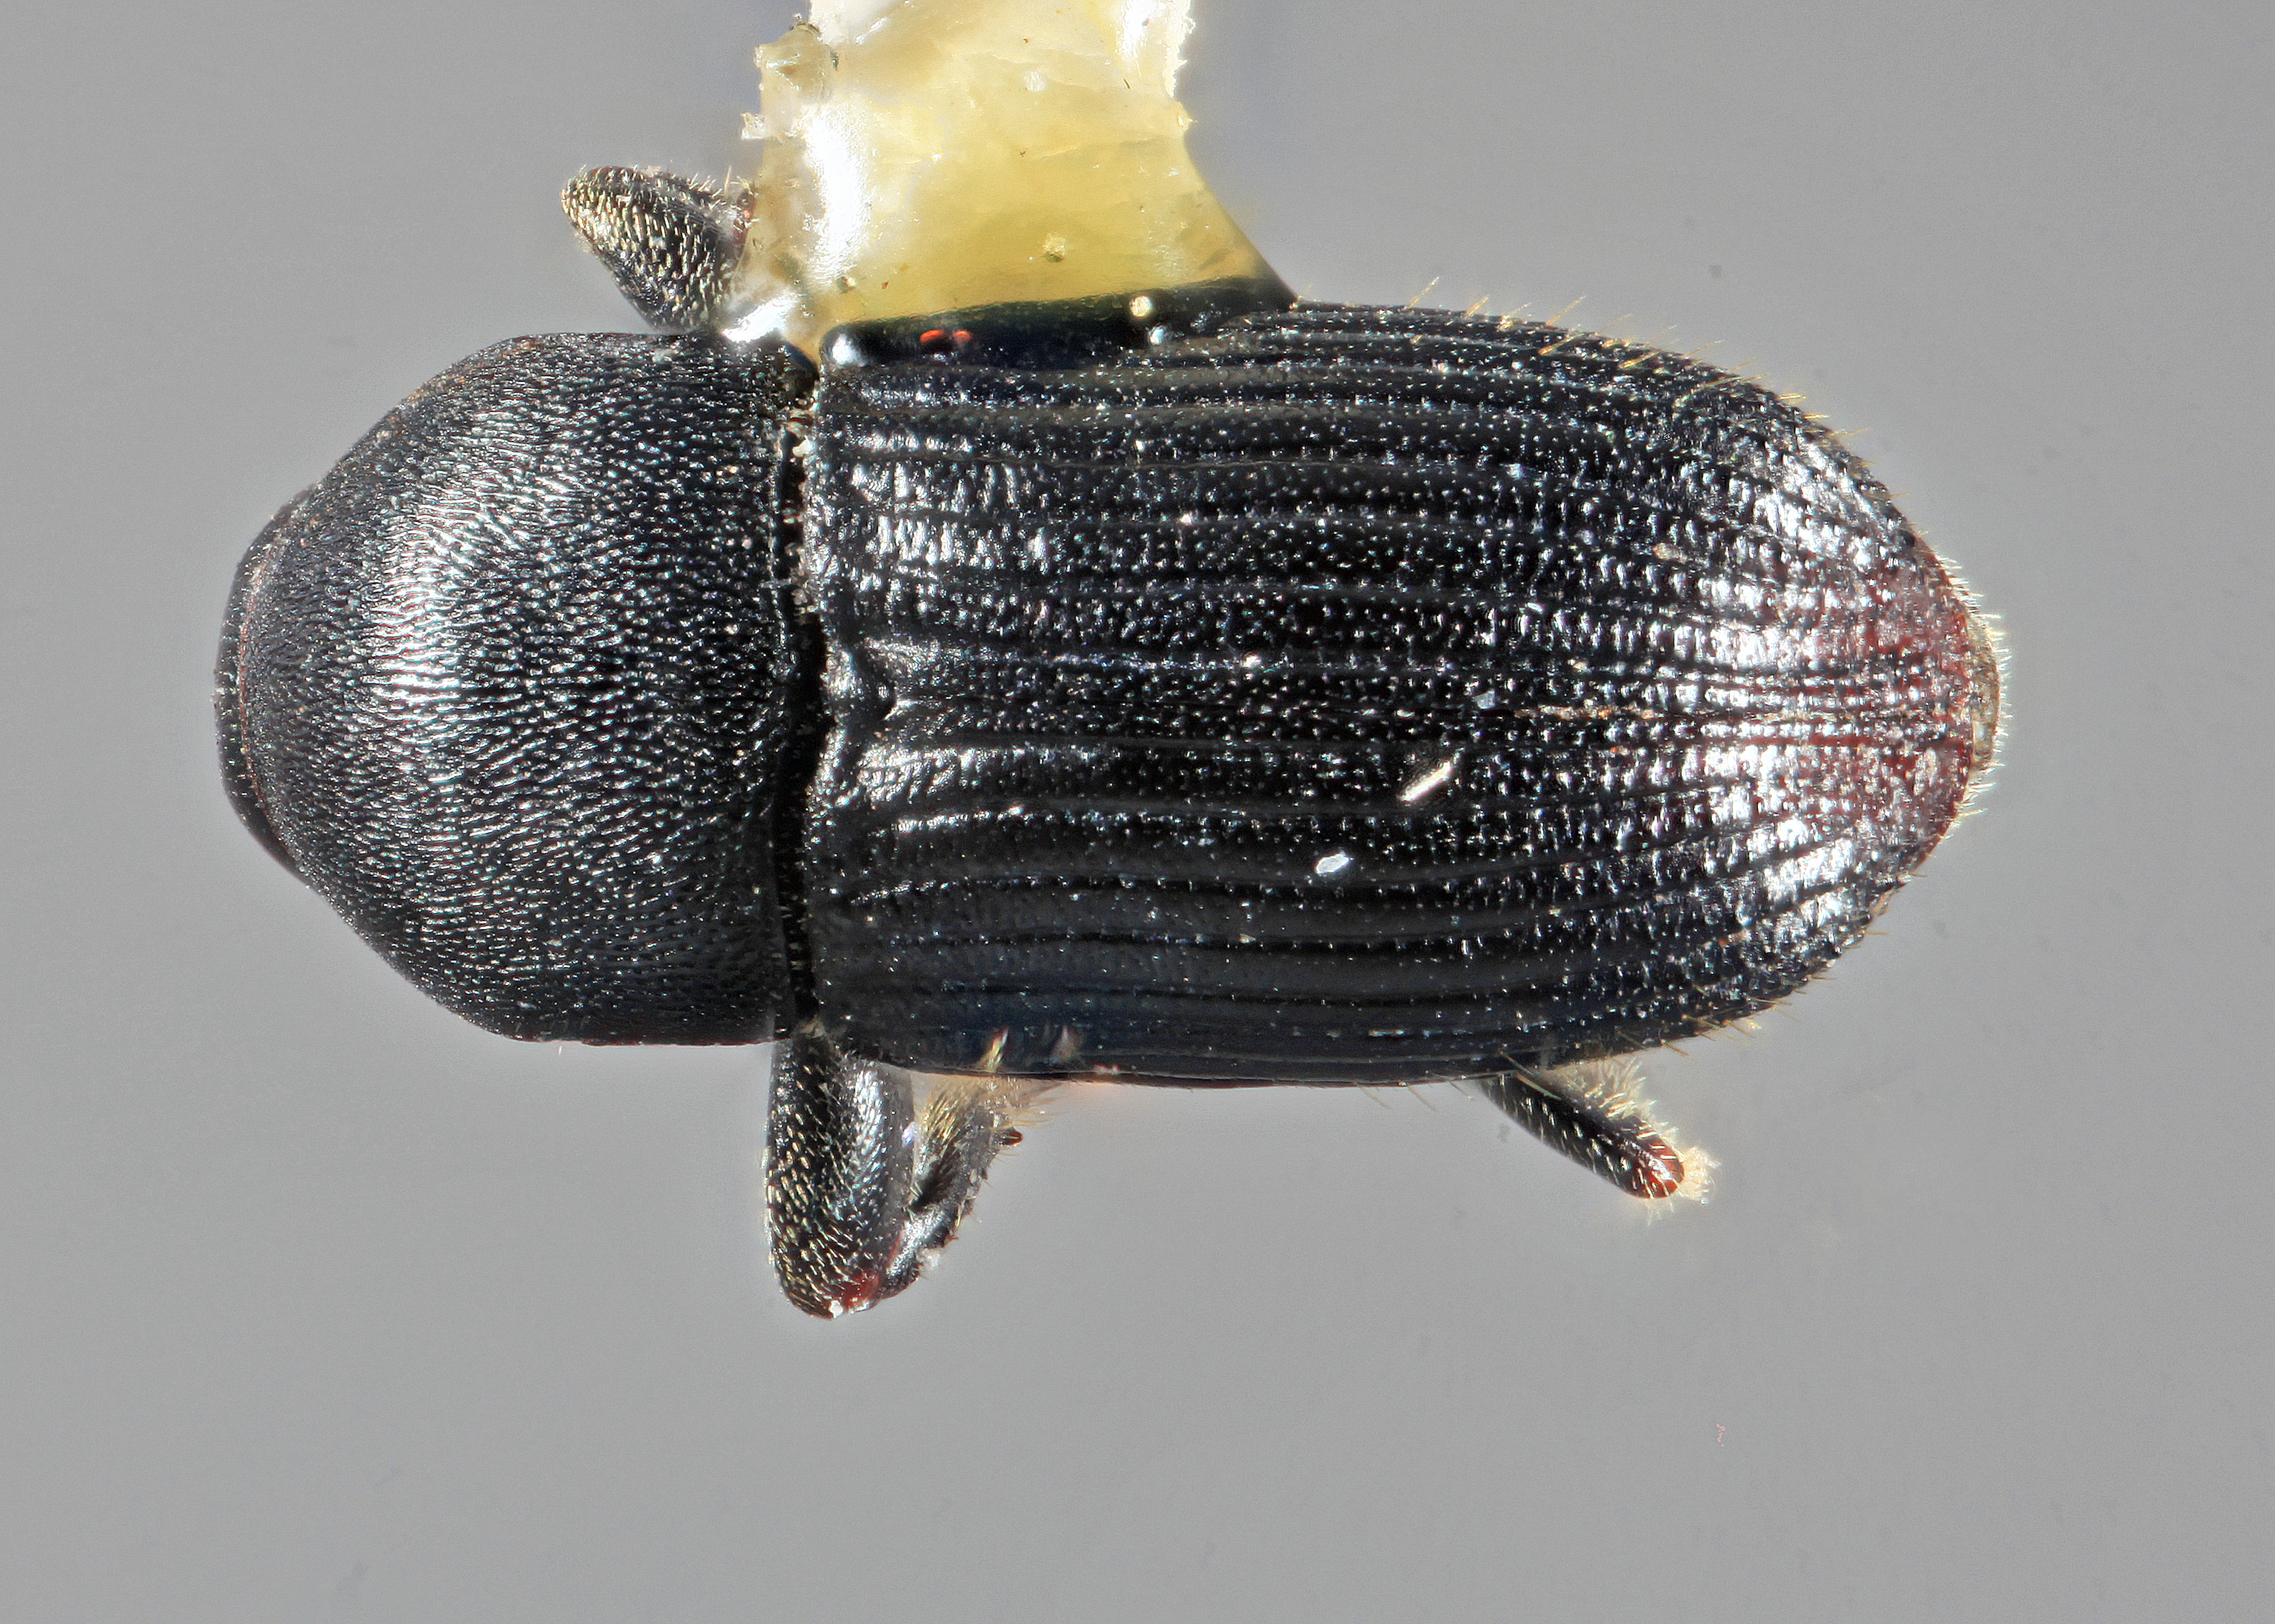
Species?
Eupagiocerus clarus
